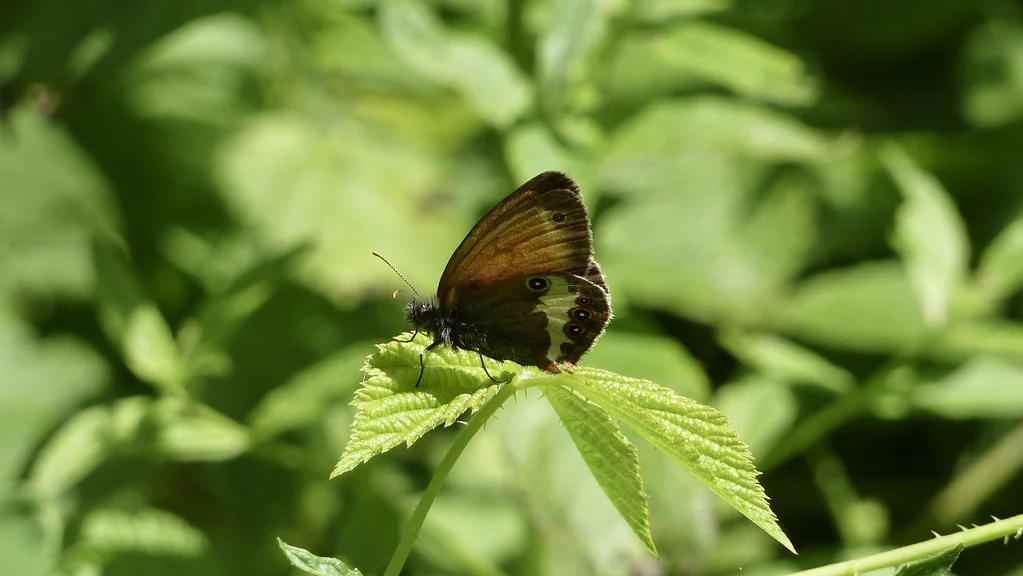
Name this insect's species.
Coenonympha arcania
